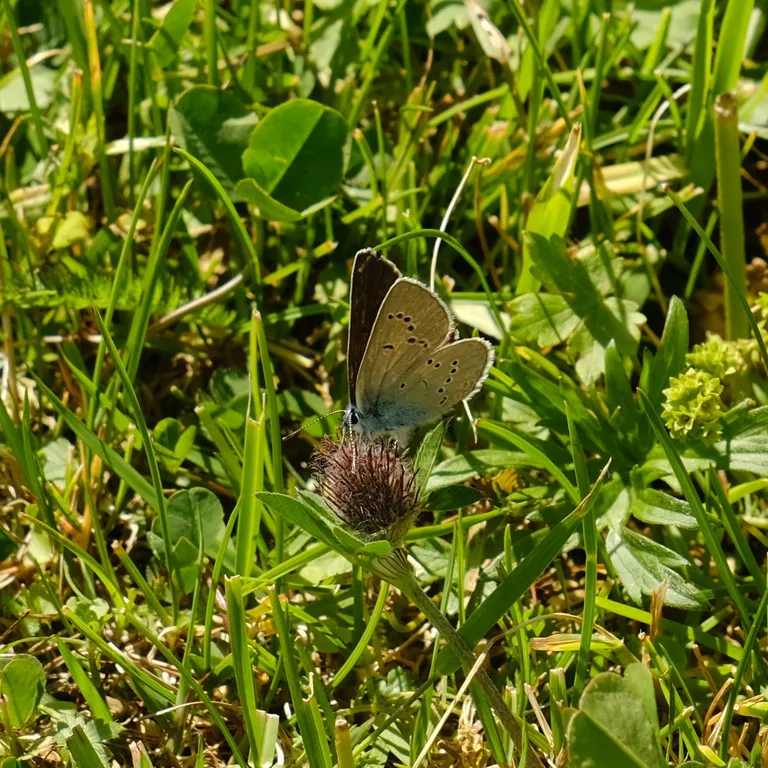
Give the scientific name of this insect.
Cyaniris semiargus
